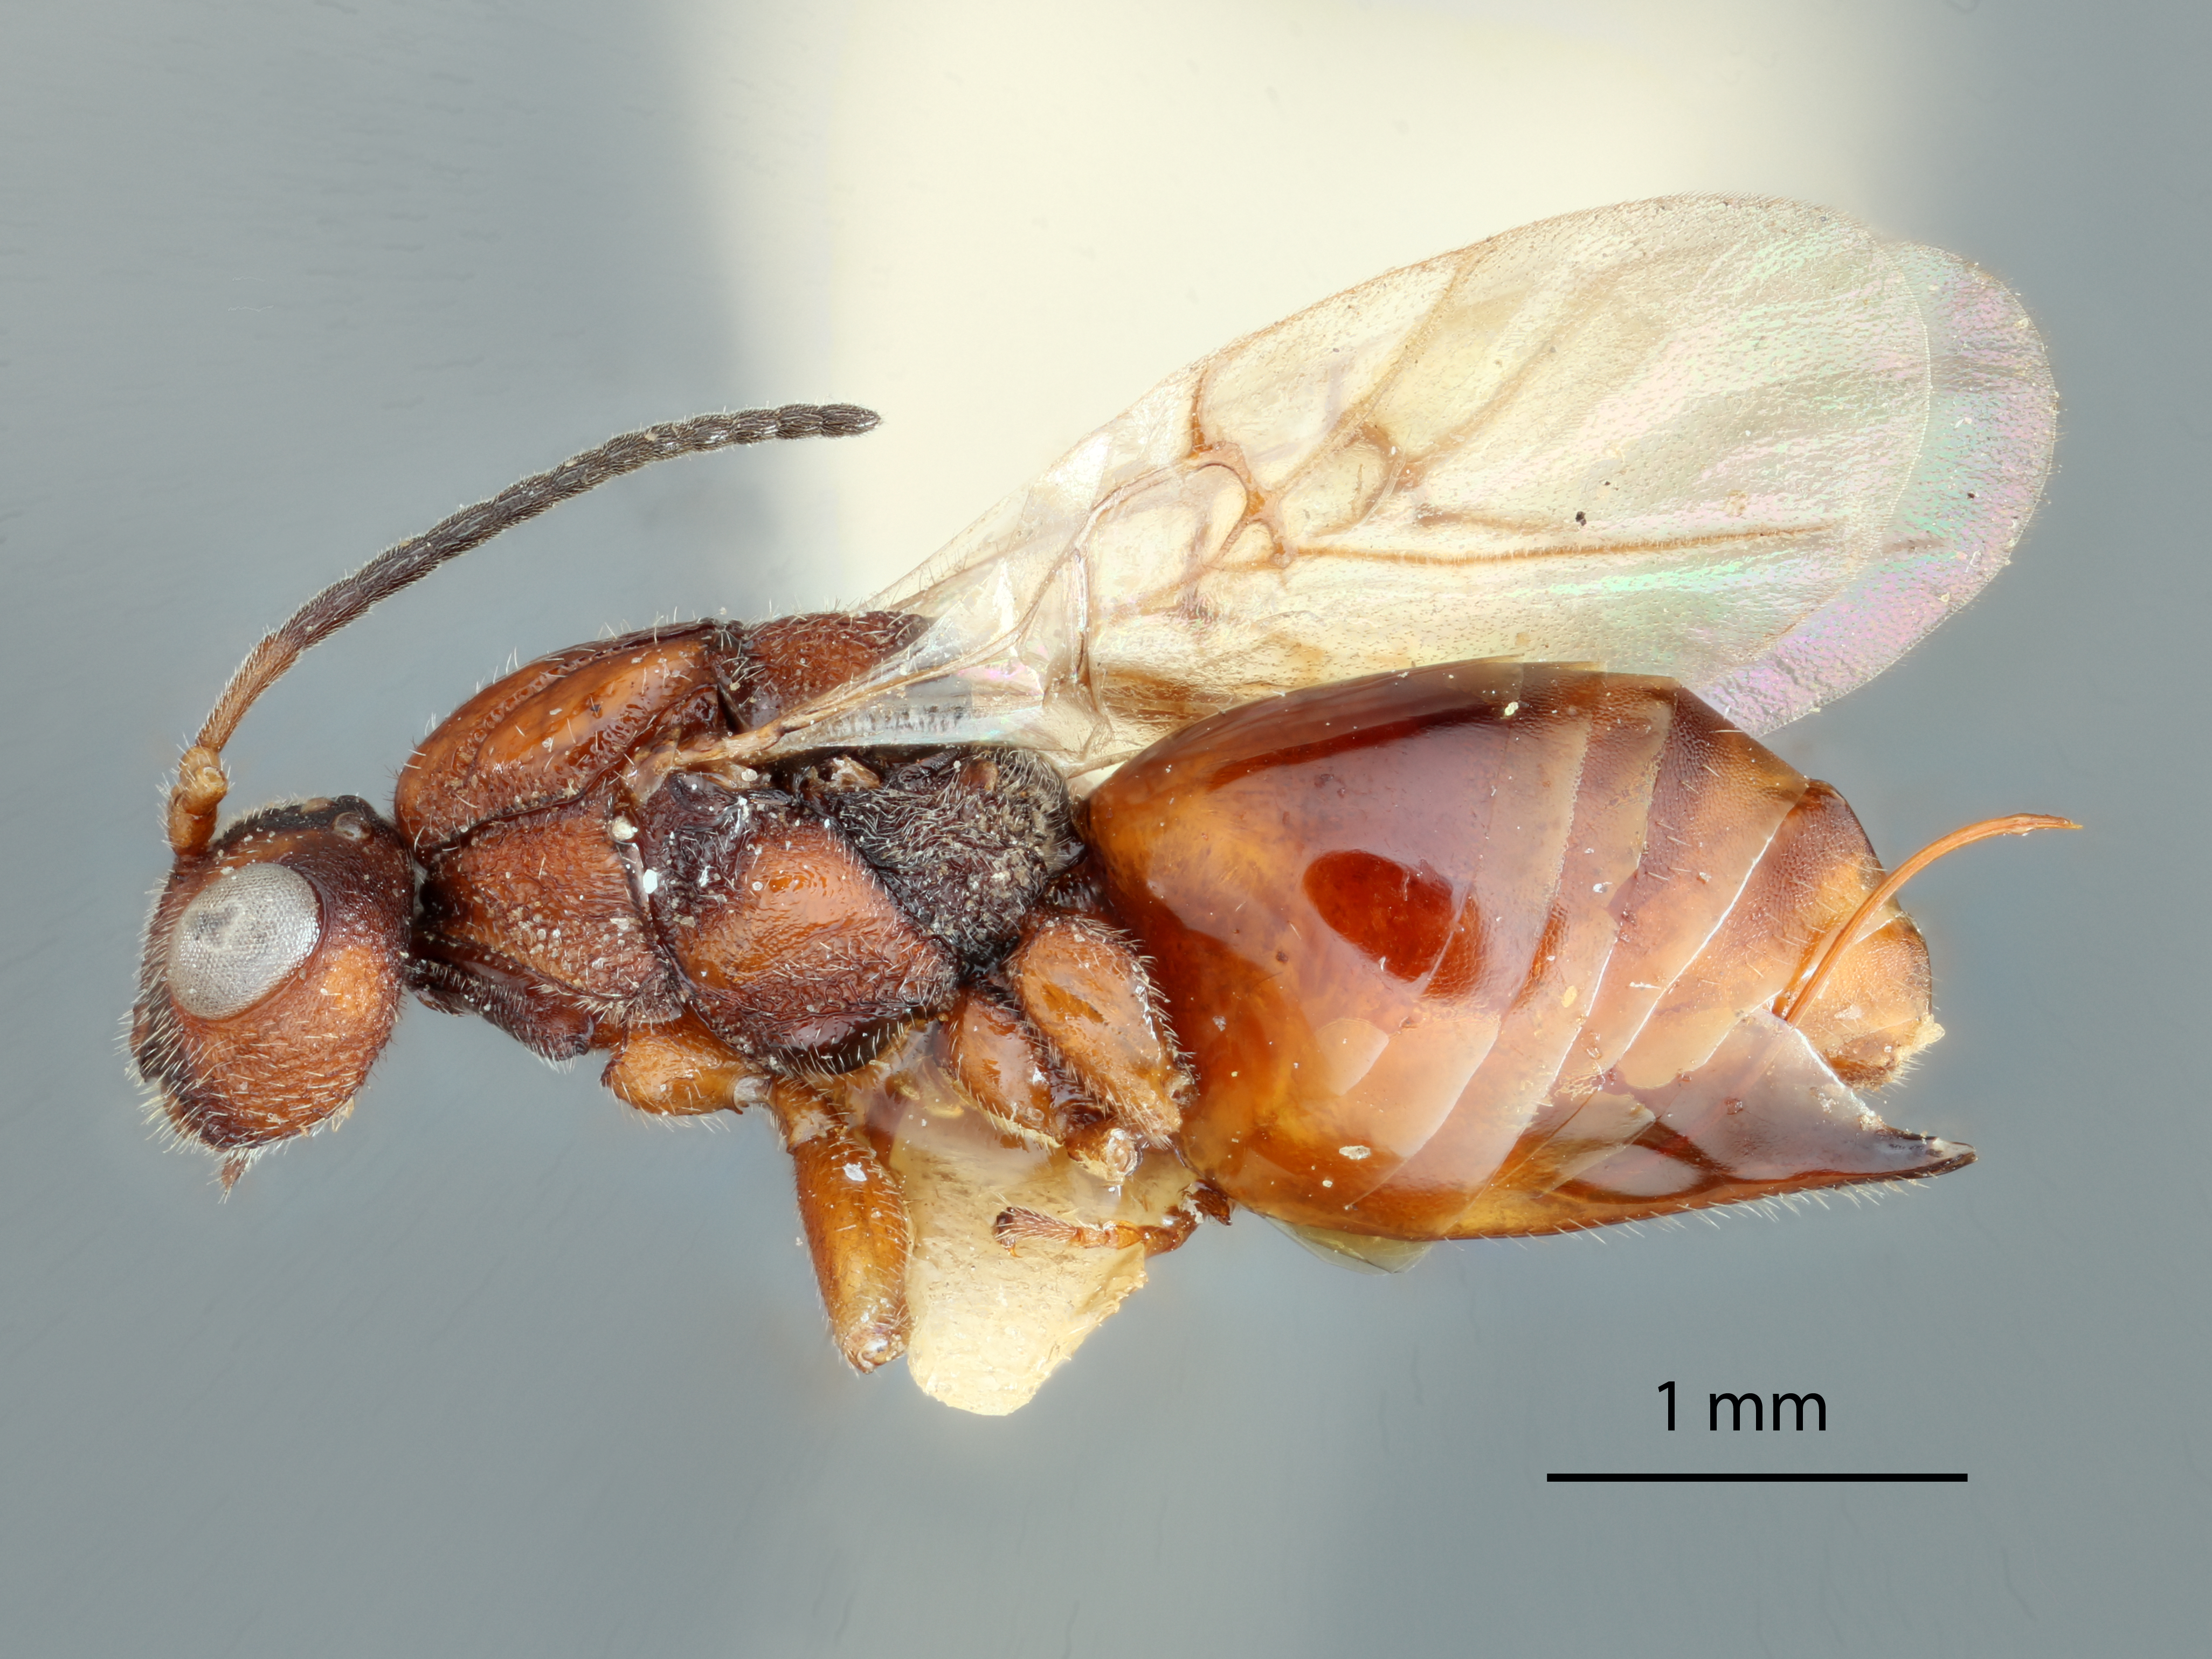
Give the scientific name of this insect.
Rhodites fulgens
